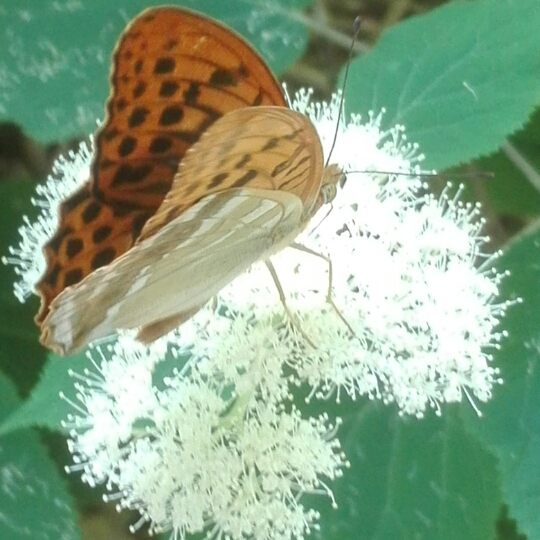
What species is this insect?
Argynnis paphia
